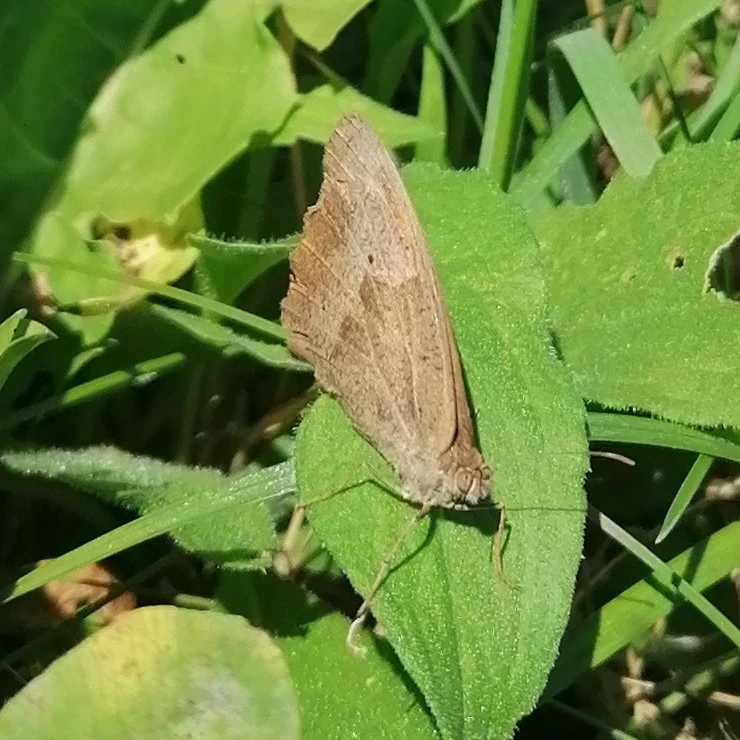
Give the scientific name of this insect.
Maniola jurtina
